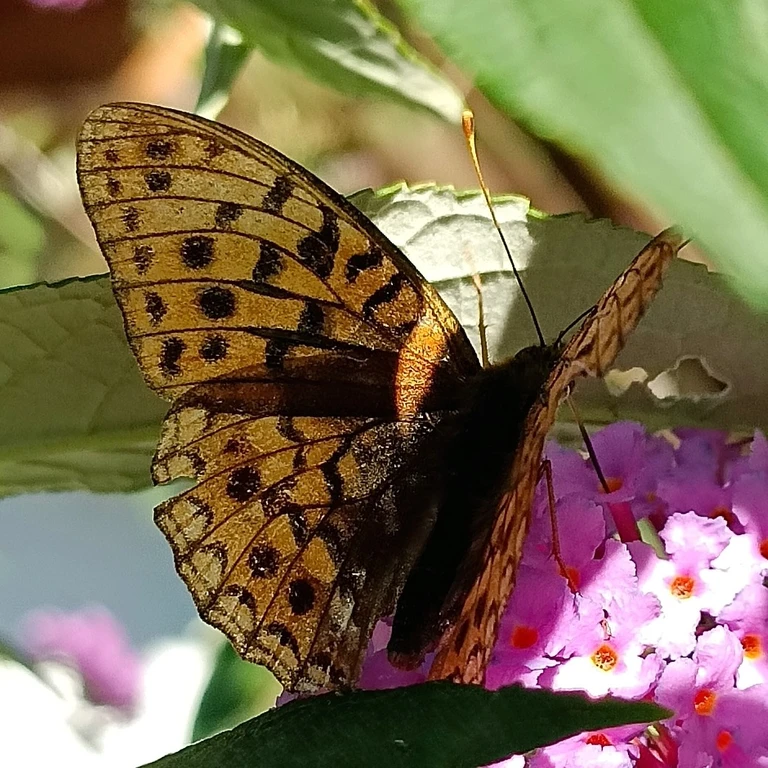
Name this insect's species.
Fabriciana adippe
